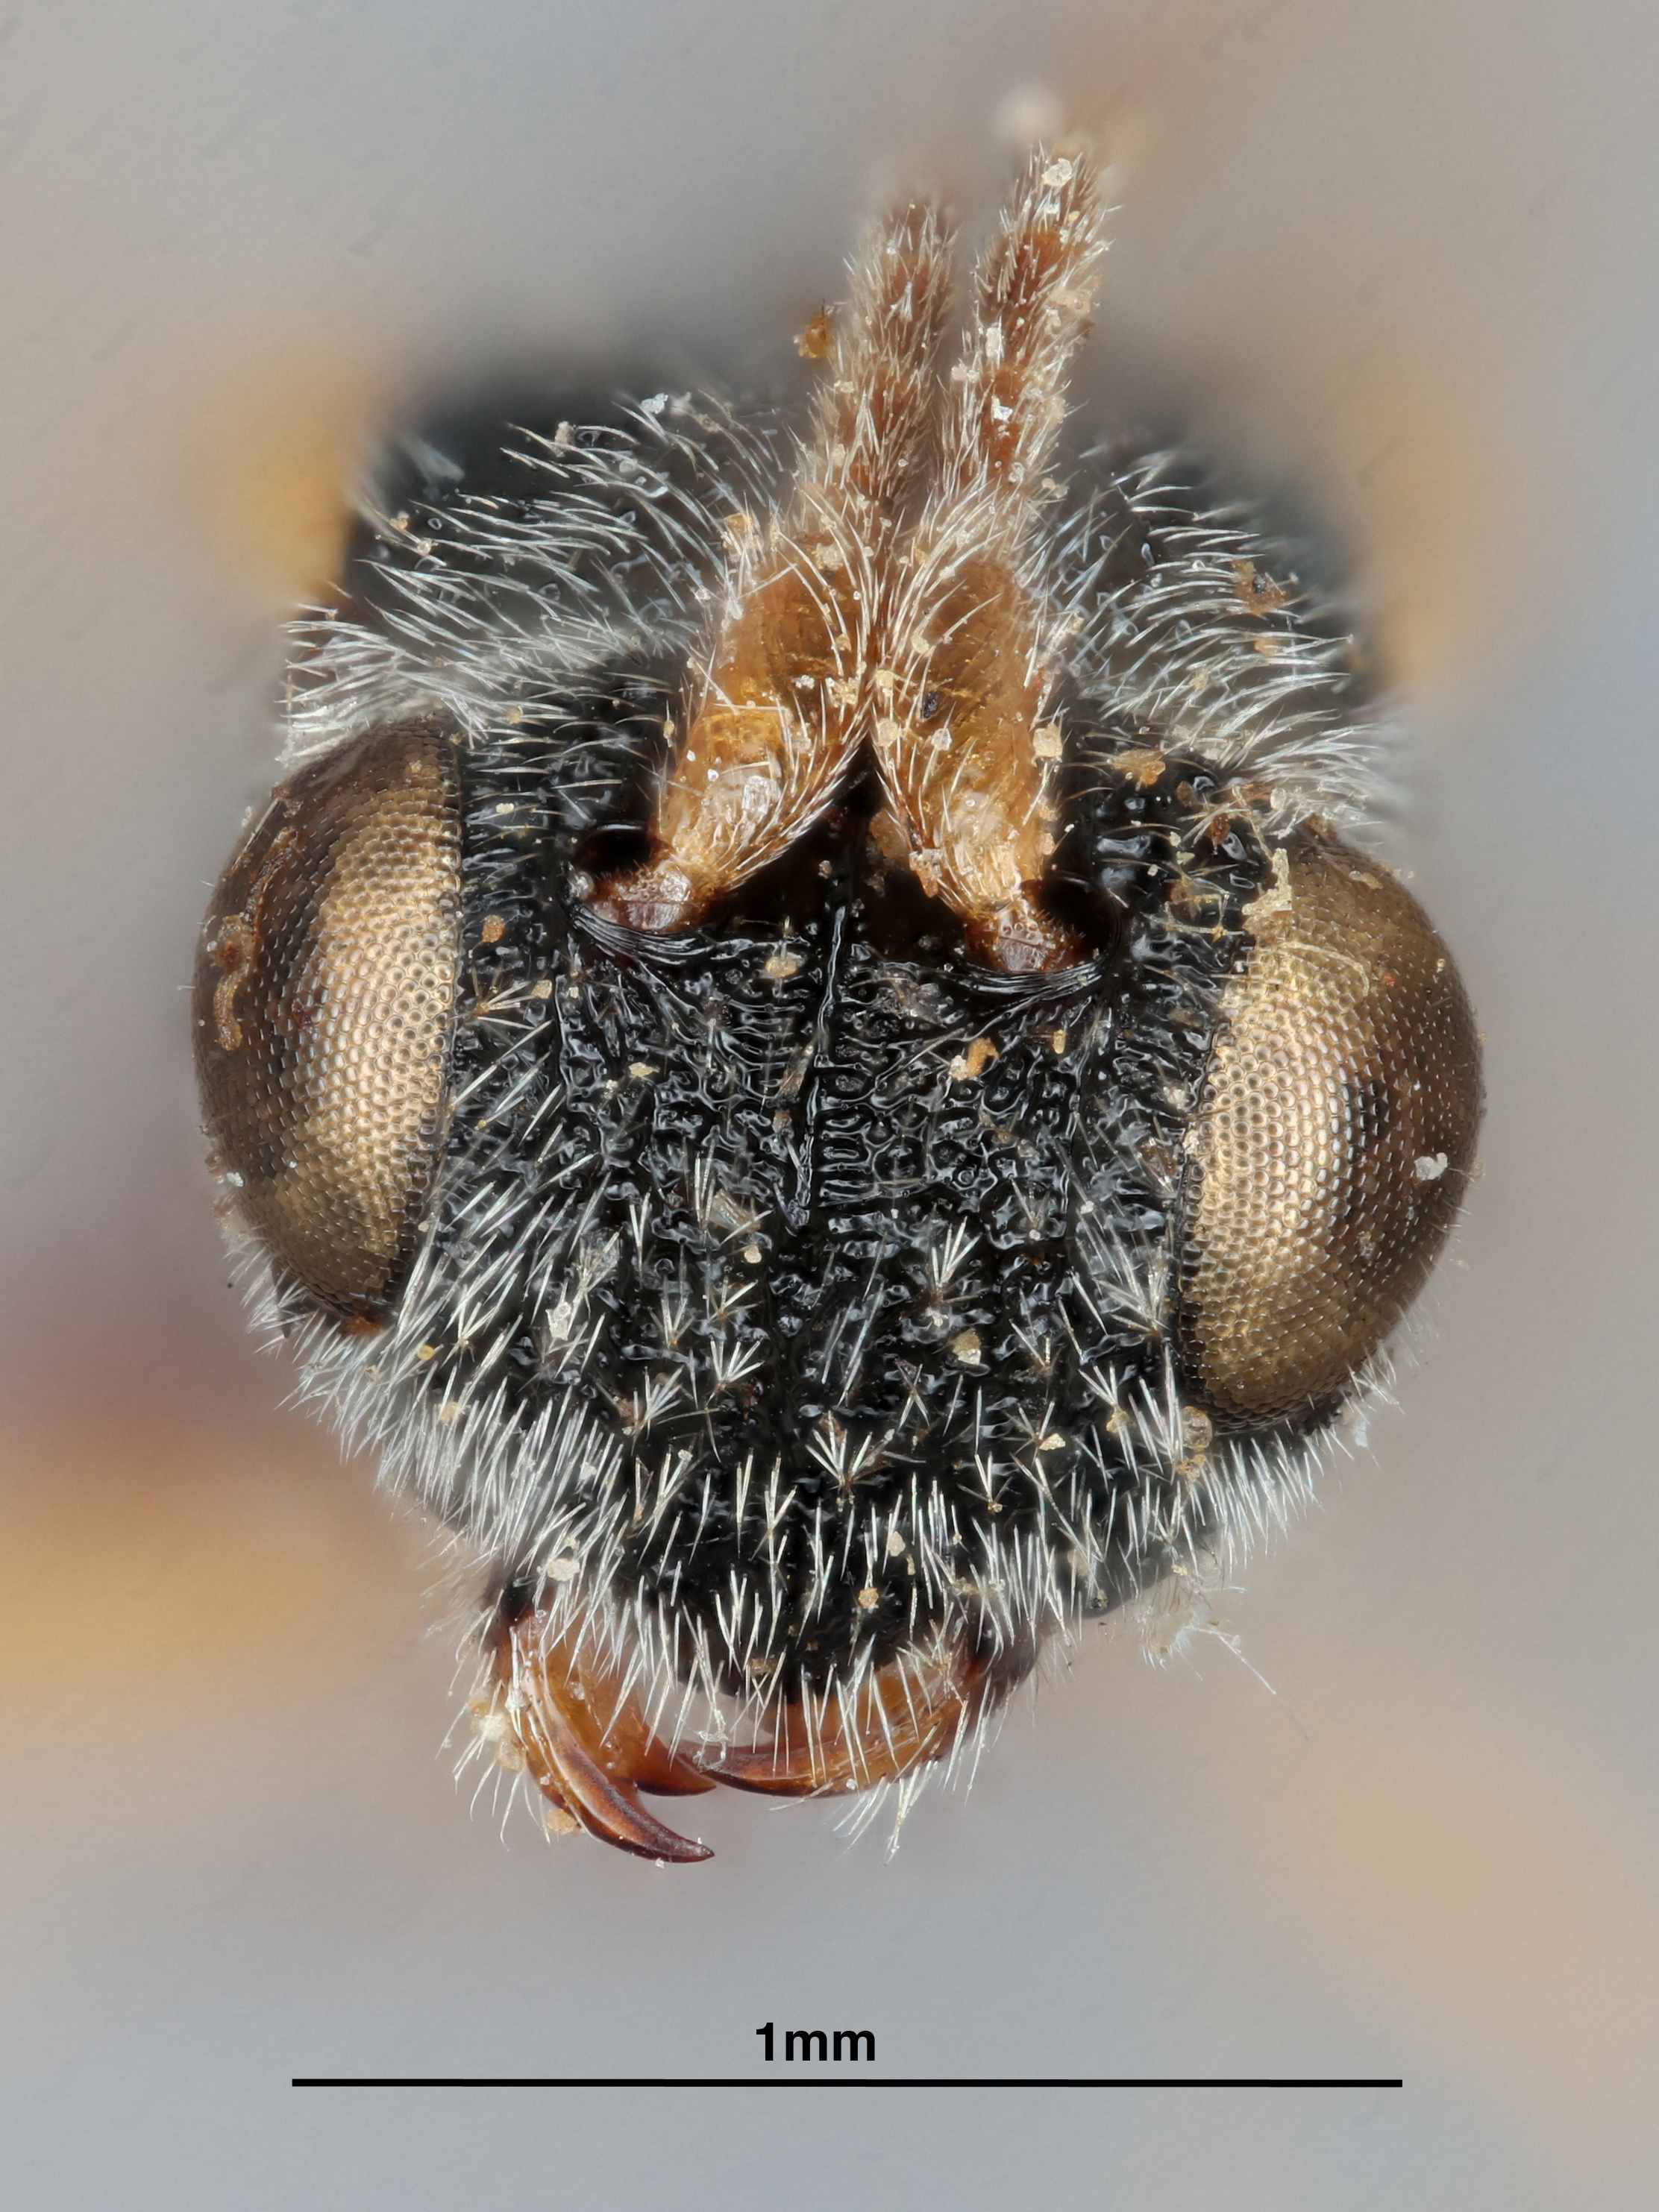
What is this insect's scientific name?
Ascogaster longulus
